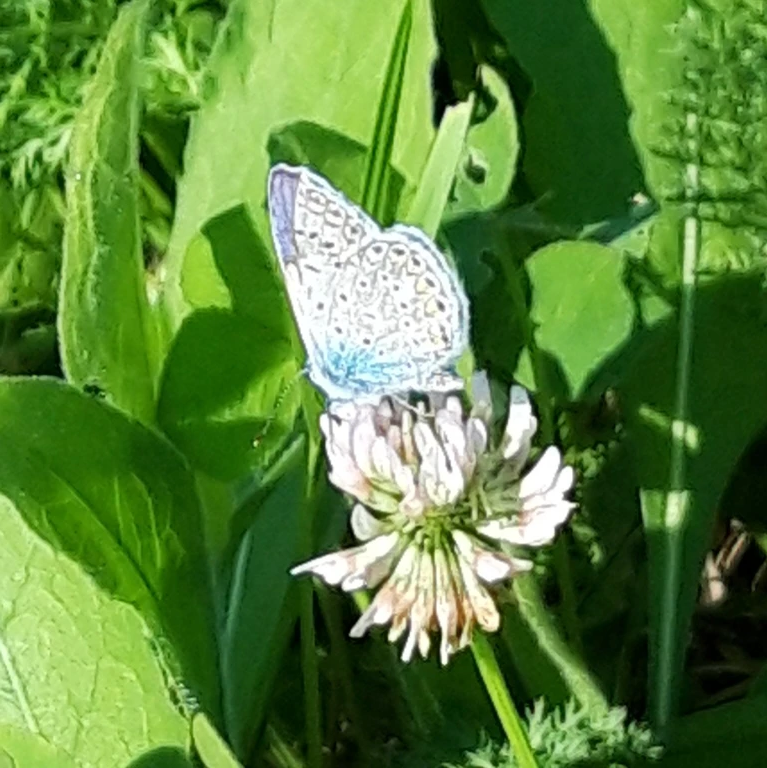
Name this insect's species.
Polyommatus icarus
